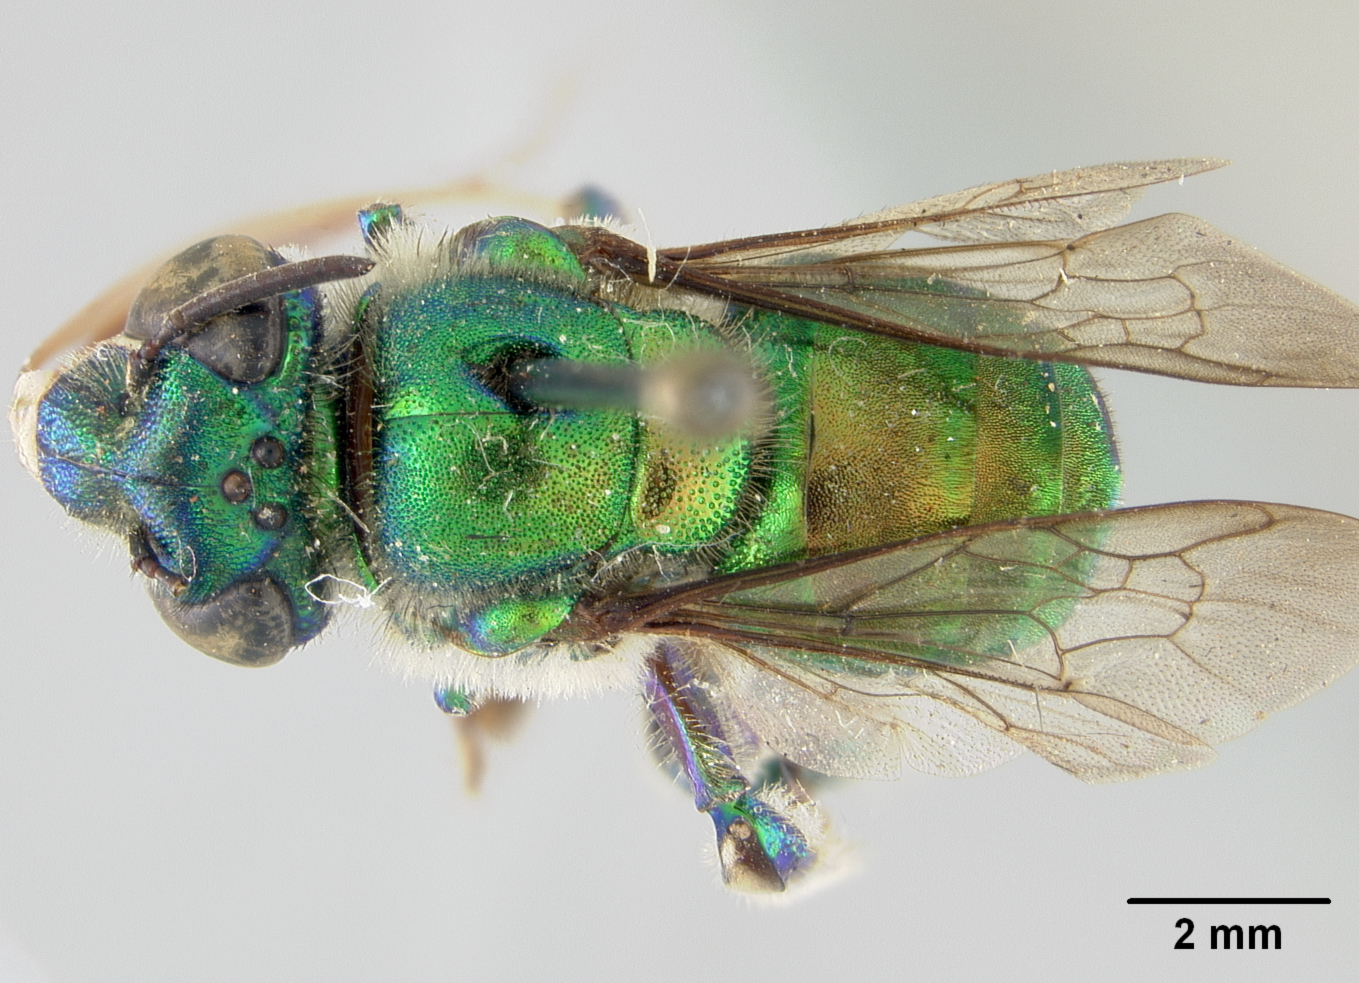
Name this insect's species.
Euglossa bursigera
